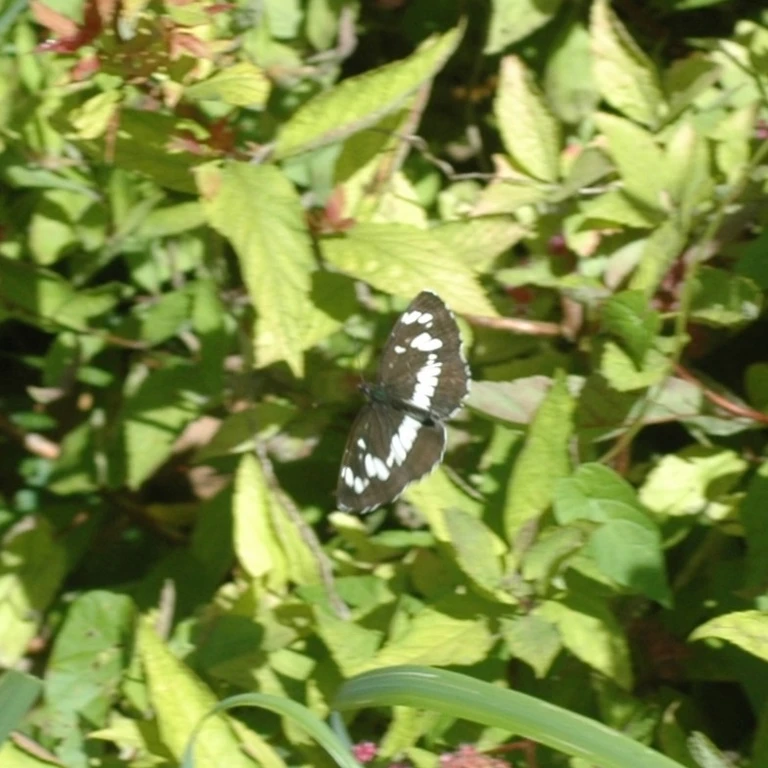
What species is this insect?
Neptis rivularis
